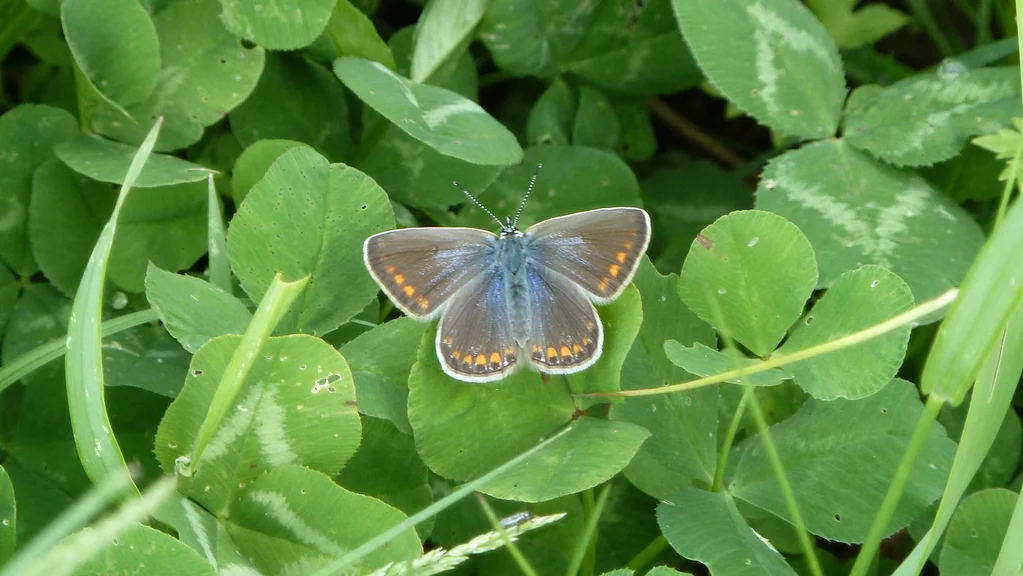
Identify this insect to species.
Polyommatus icarus
